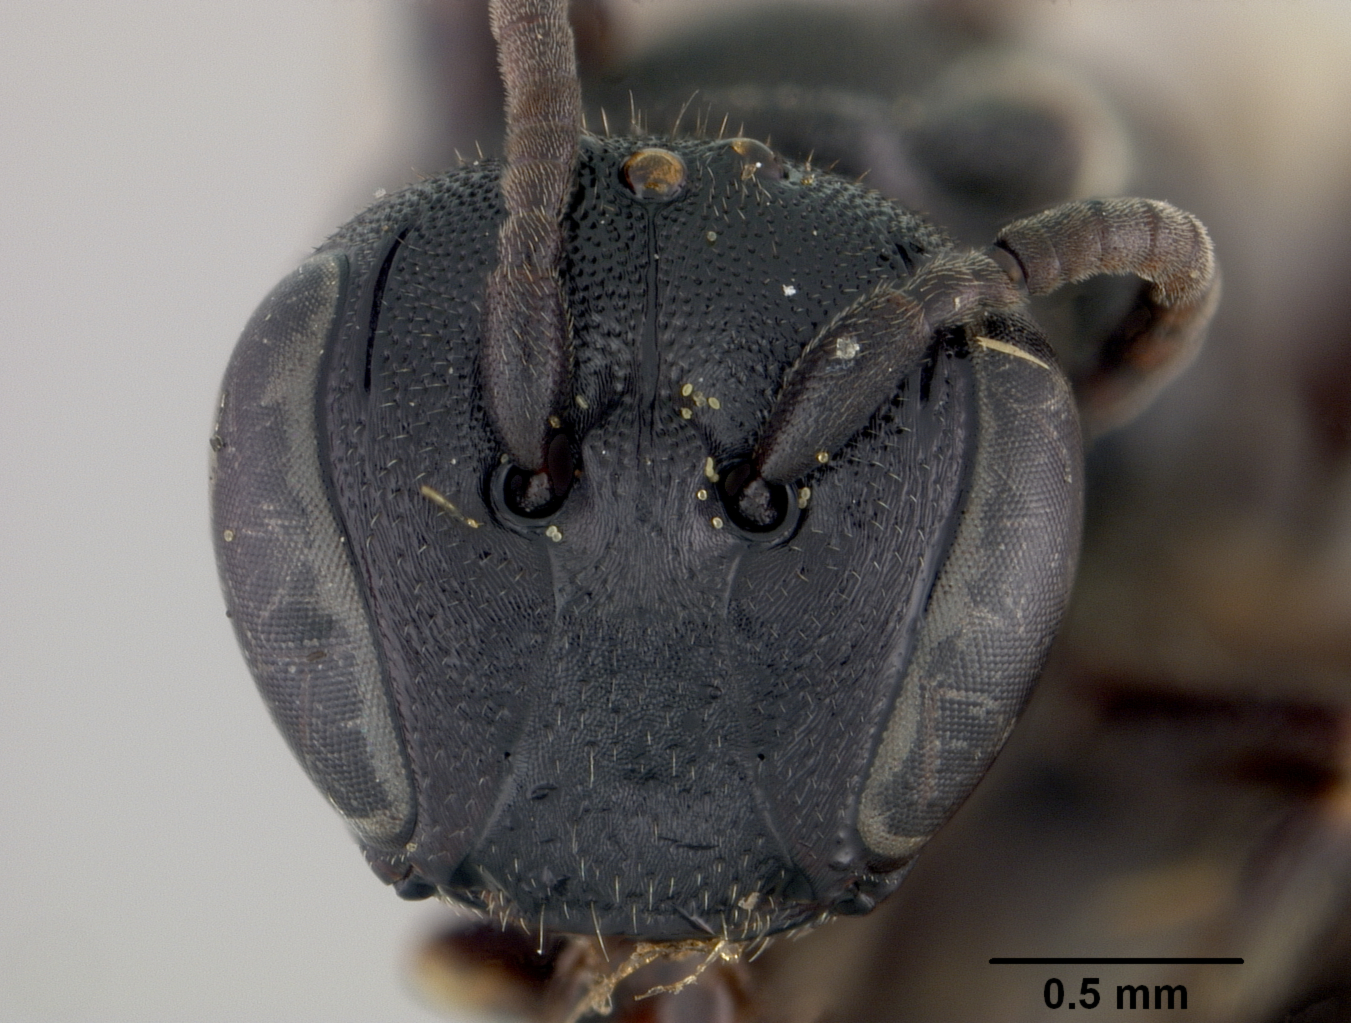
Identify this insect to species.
Hylaeus atromicans
